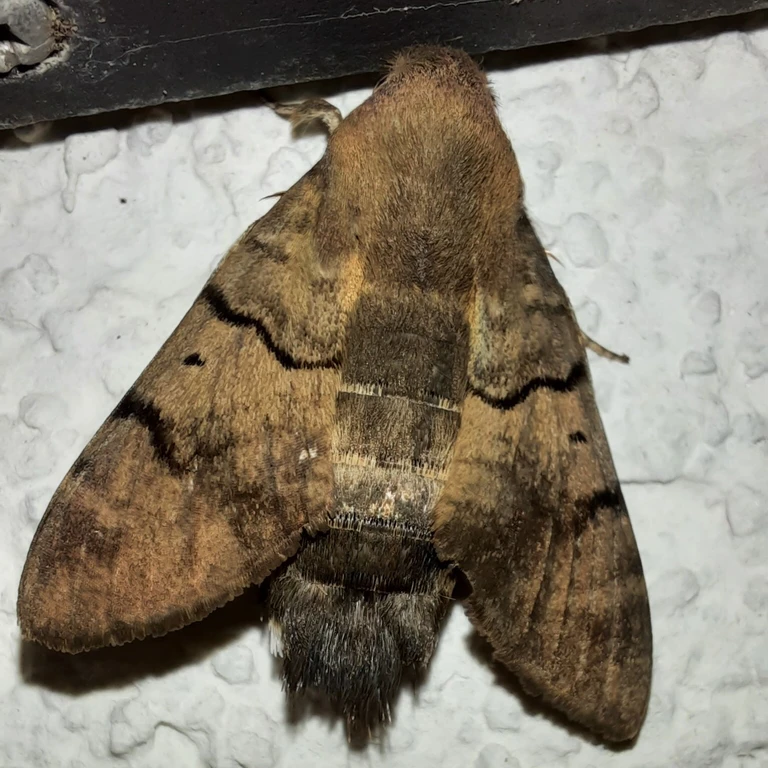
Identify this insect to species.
Macroglossum stellatarum
